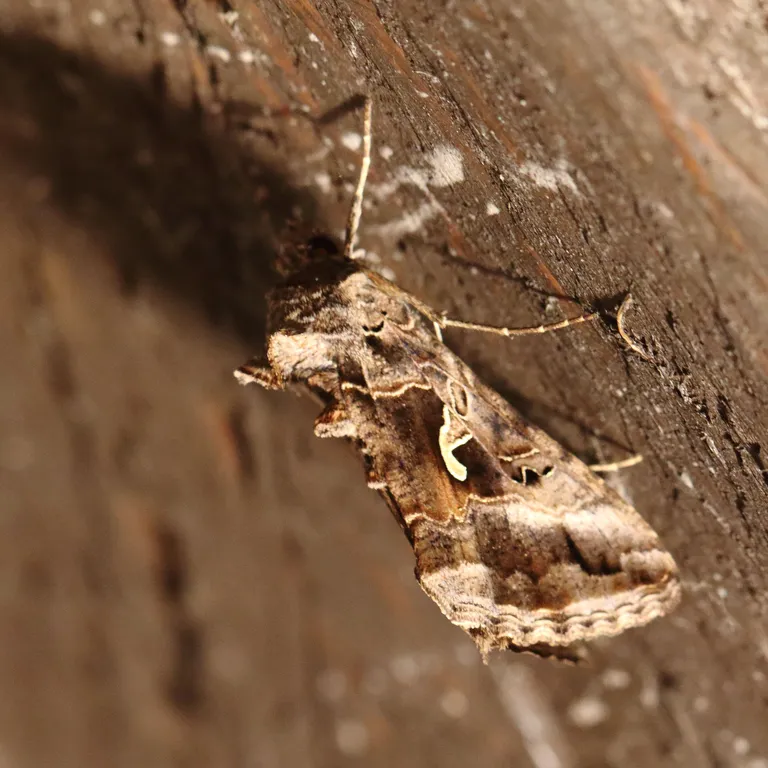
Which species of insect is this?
Autographa gamma
